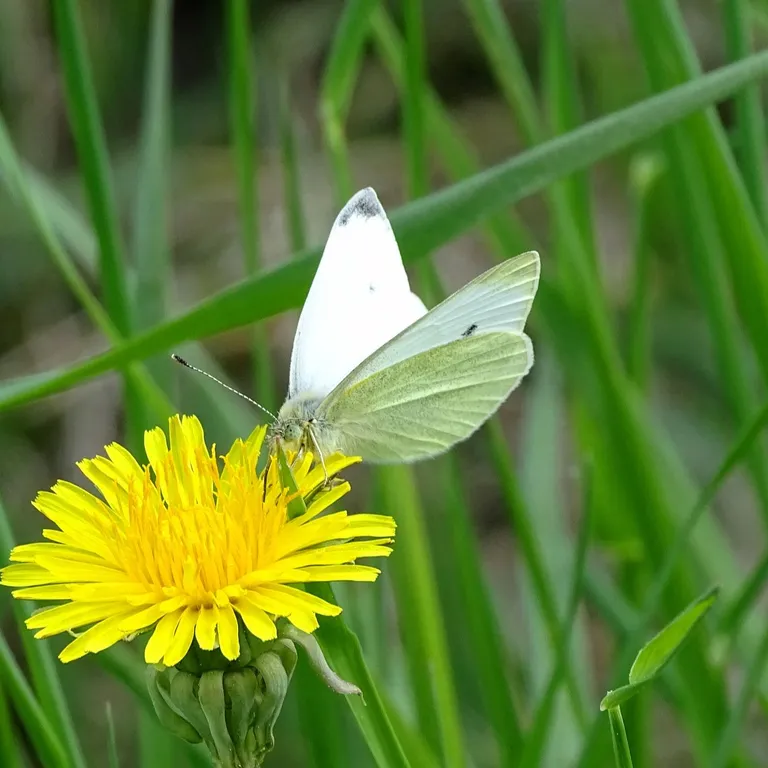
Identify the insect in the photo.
Pieris rapae
